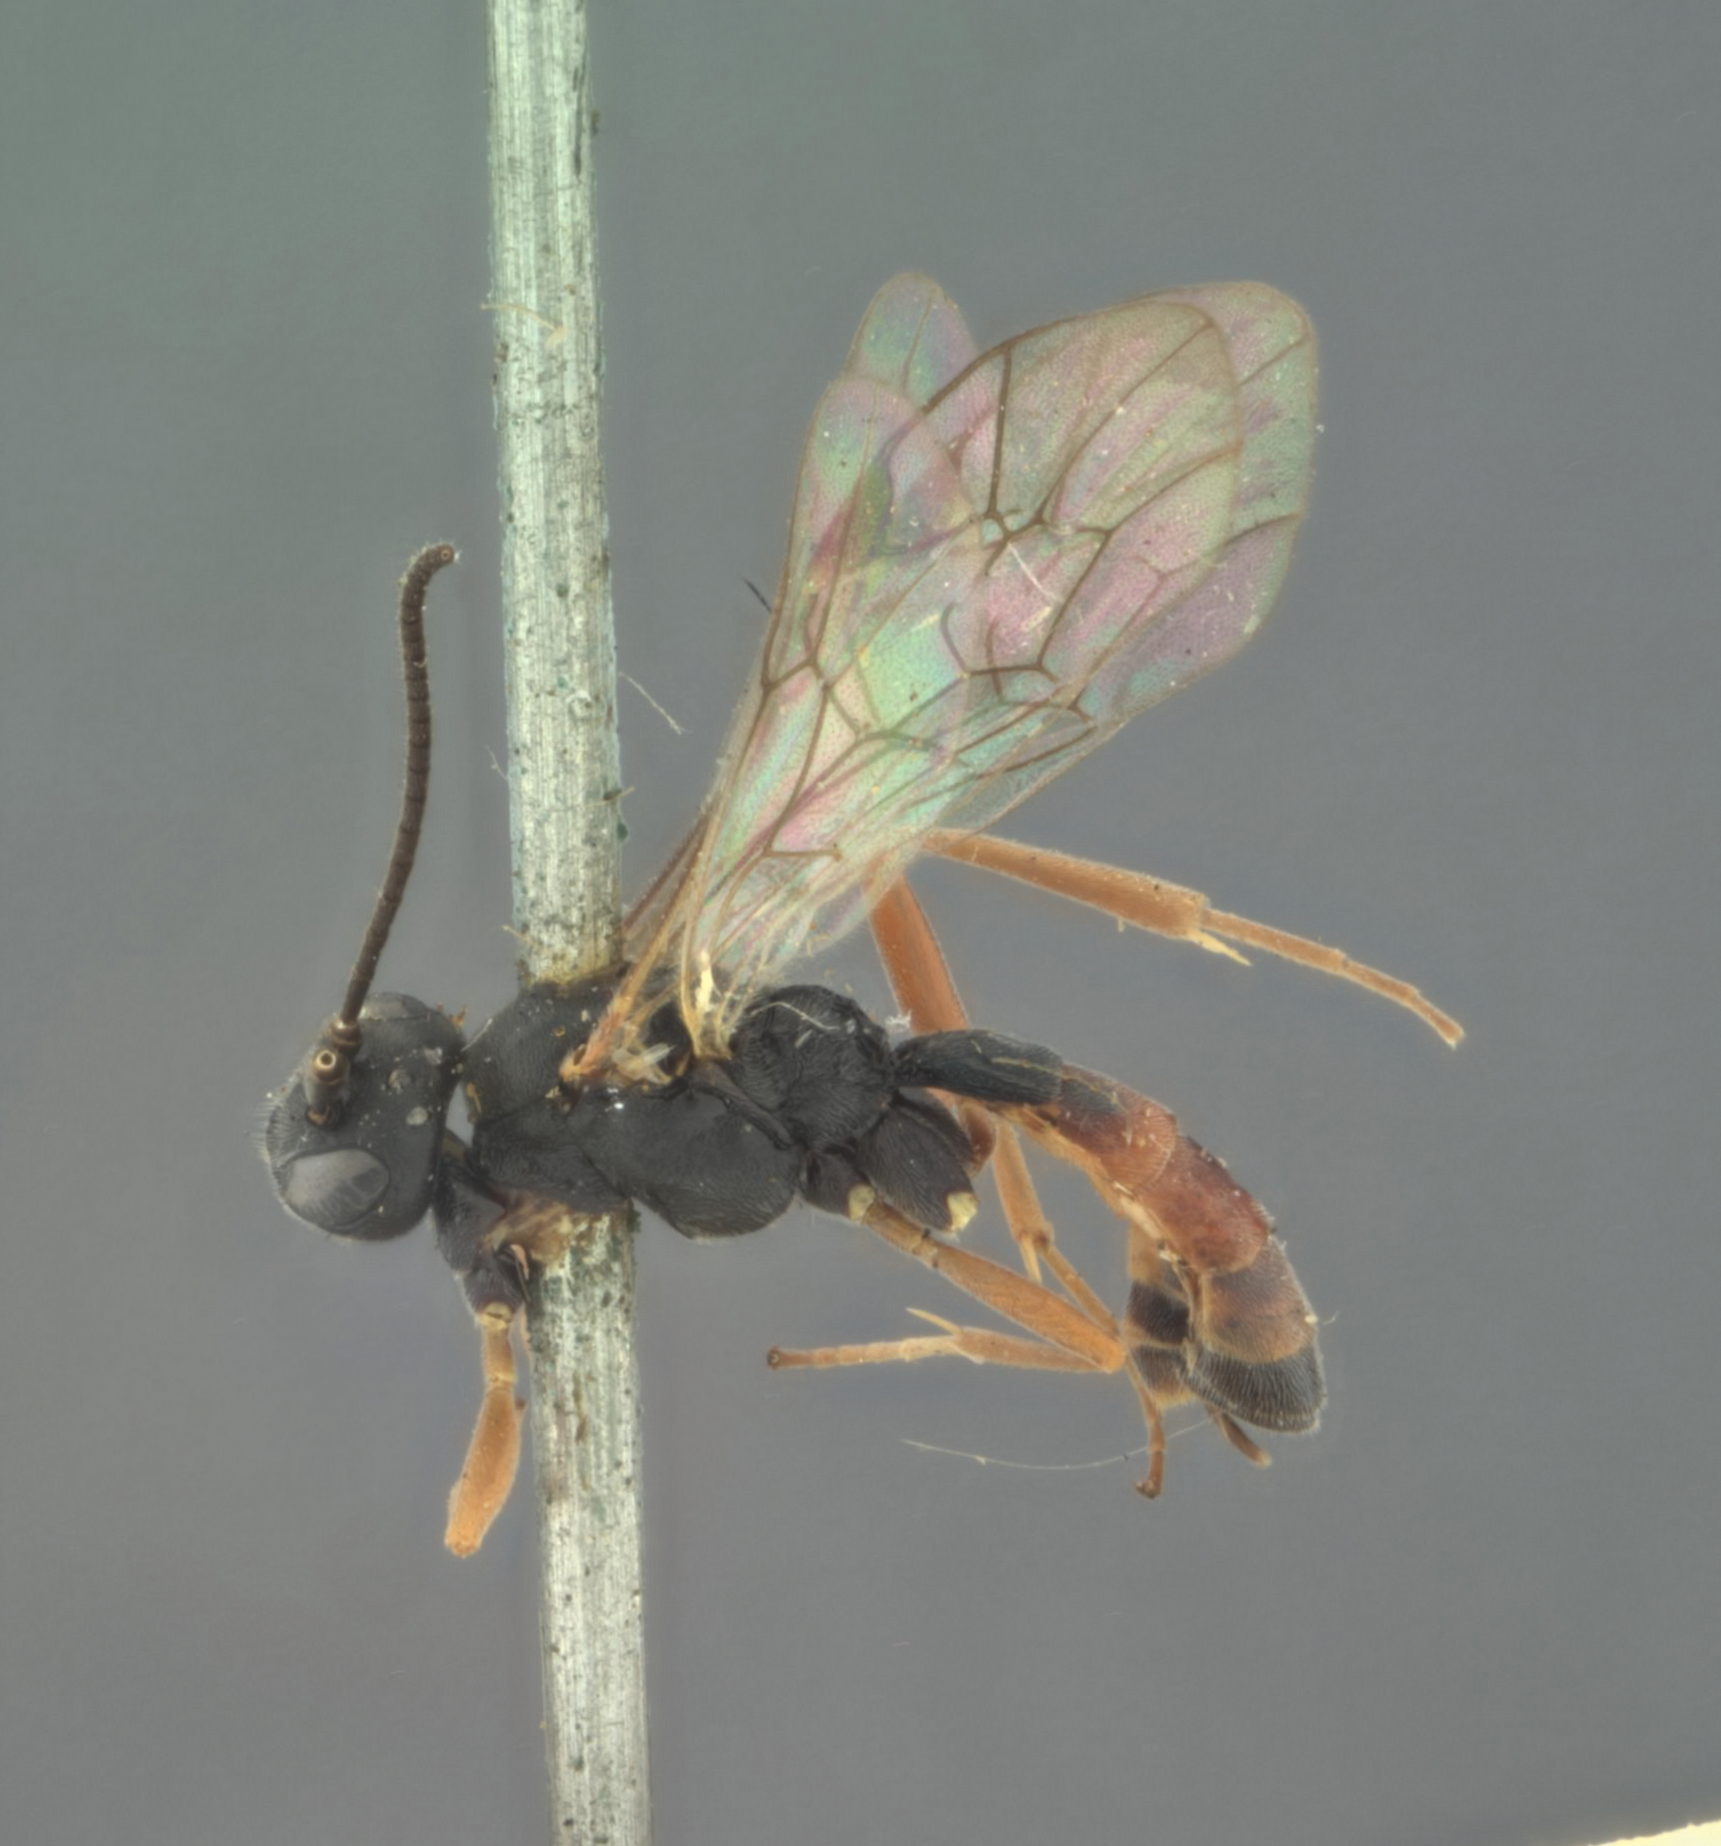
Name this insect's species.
Trematopygus kukakensis
